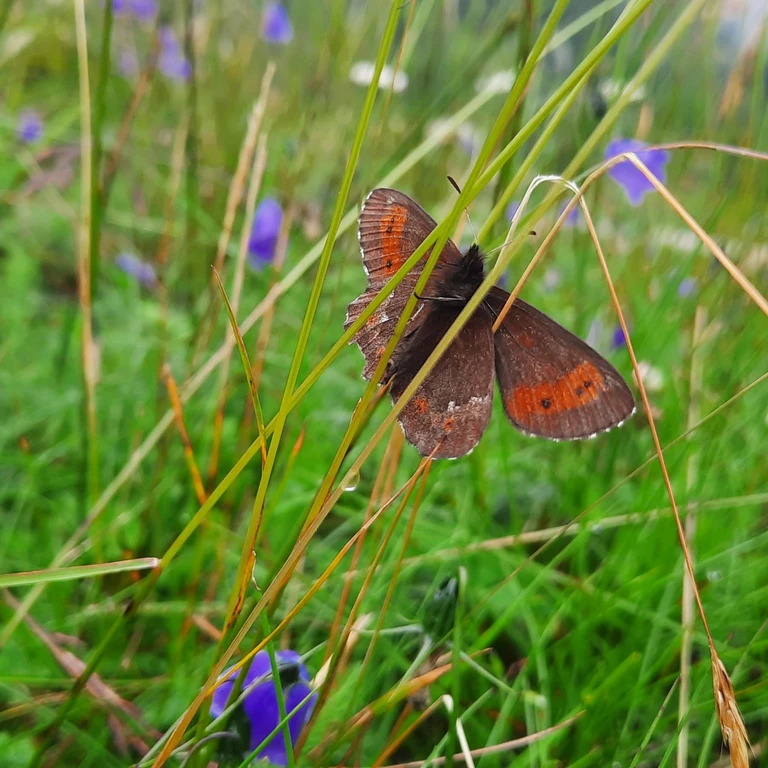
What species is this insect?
Erebia euryale
